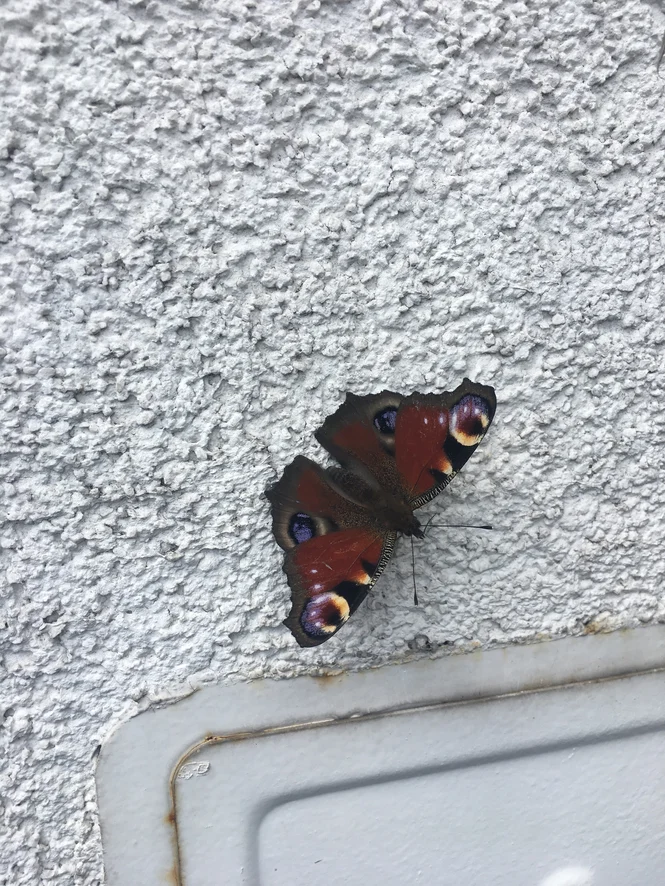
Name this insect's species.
Aglais io
